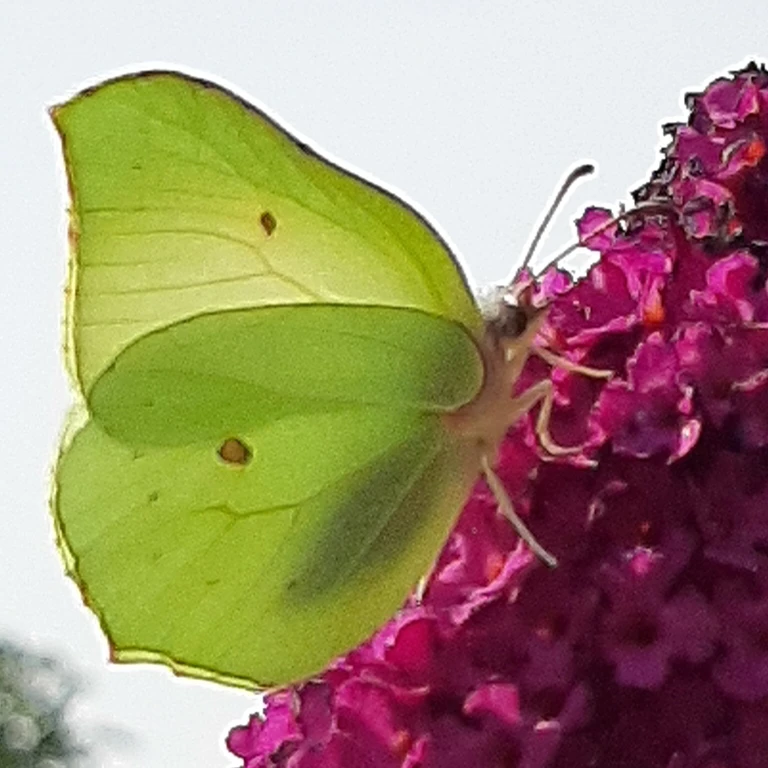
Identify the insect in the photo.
Gonepteryx rhamni
